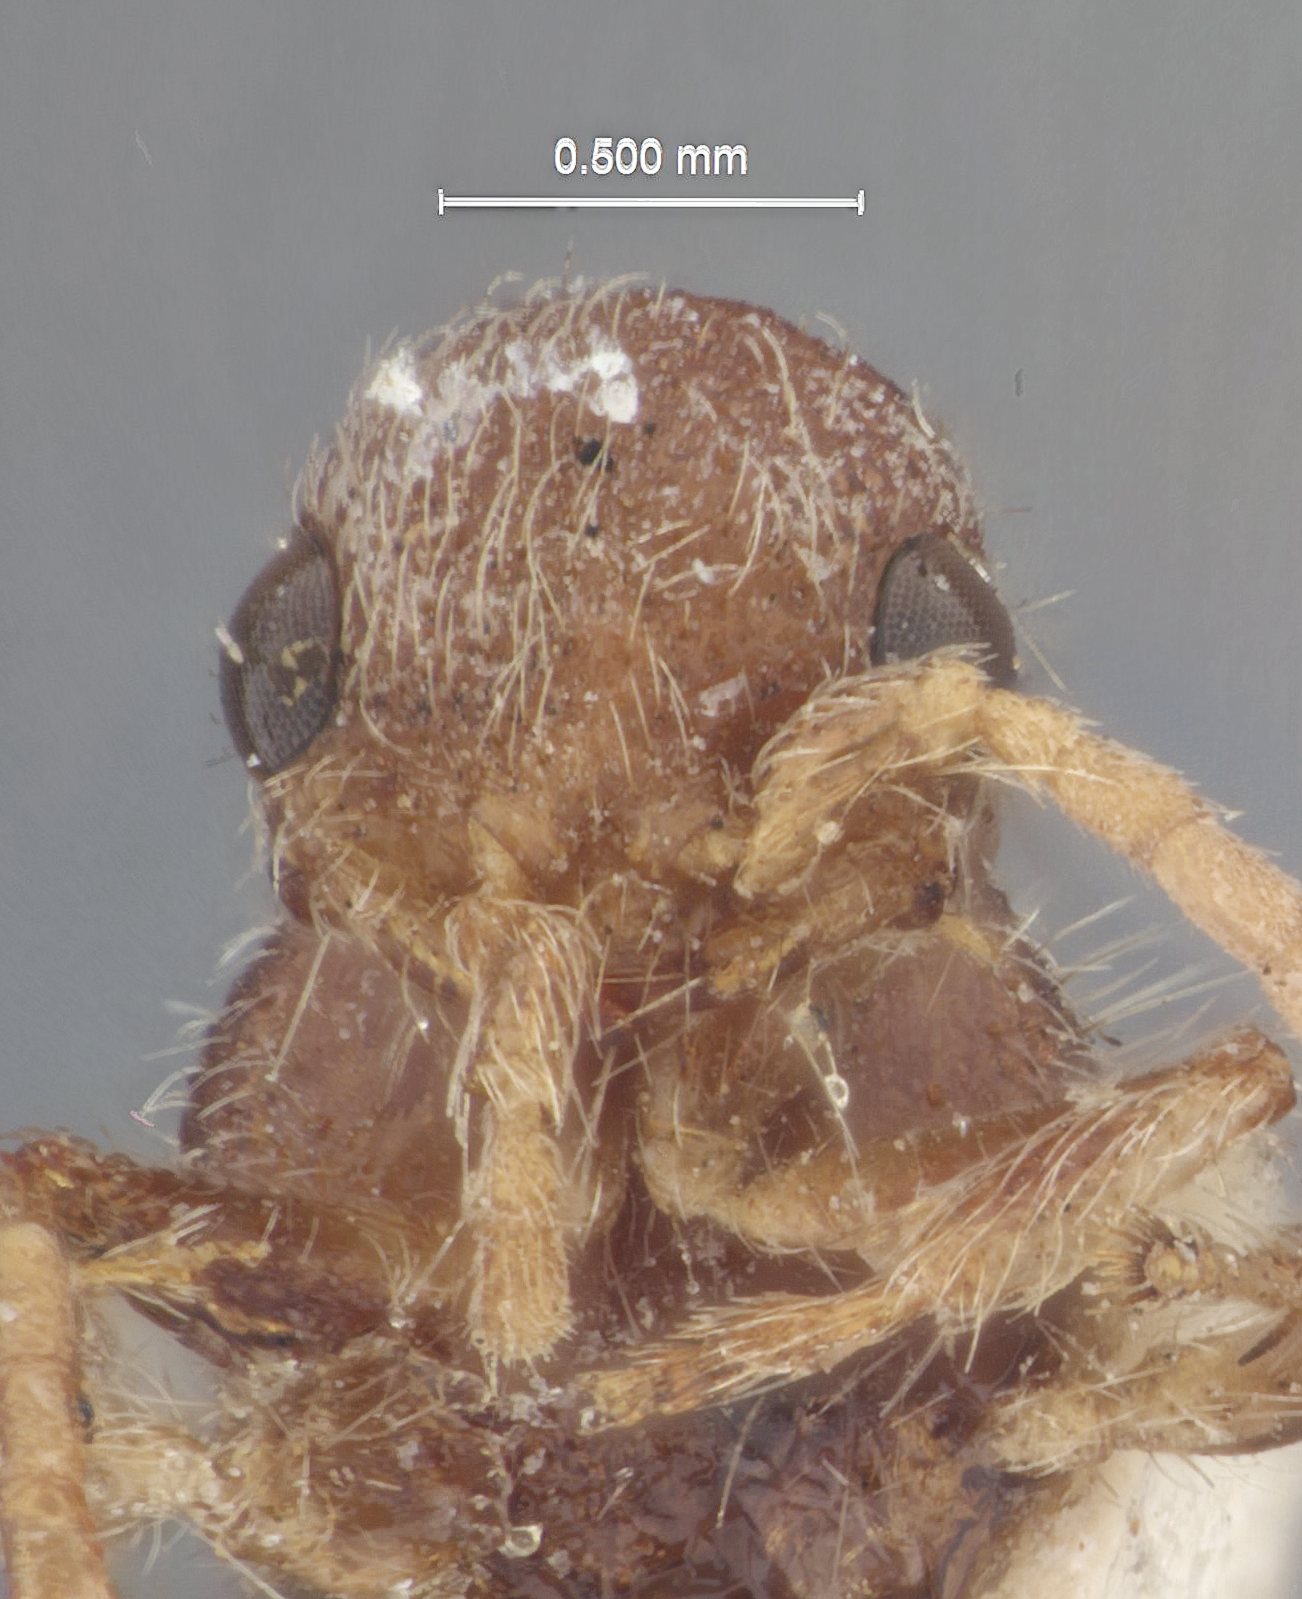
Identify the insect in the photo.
Chyphotes punctatus
